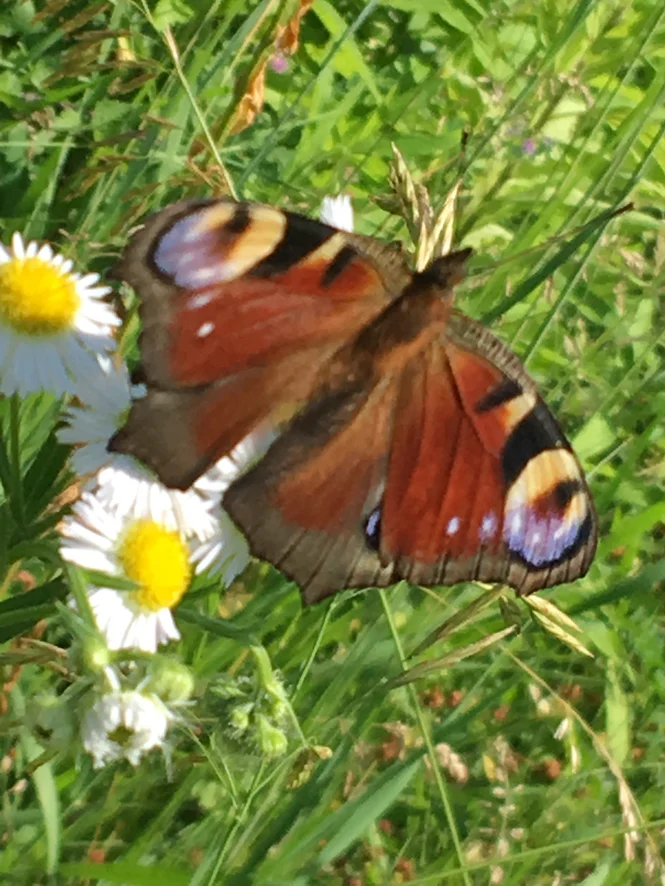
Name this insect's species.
Aglais io
